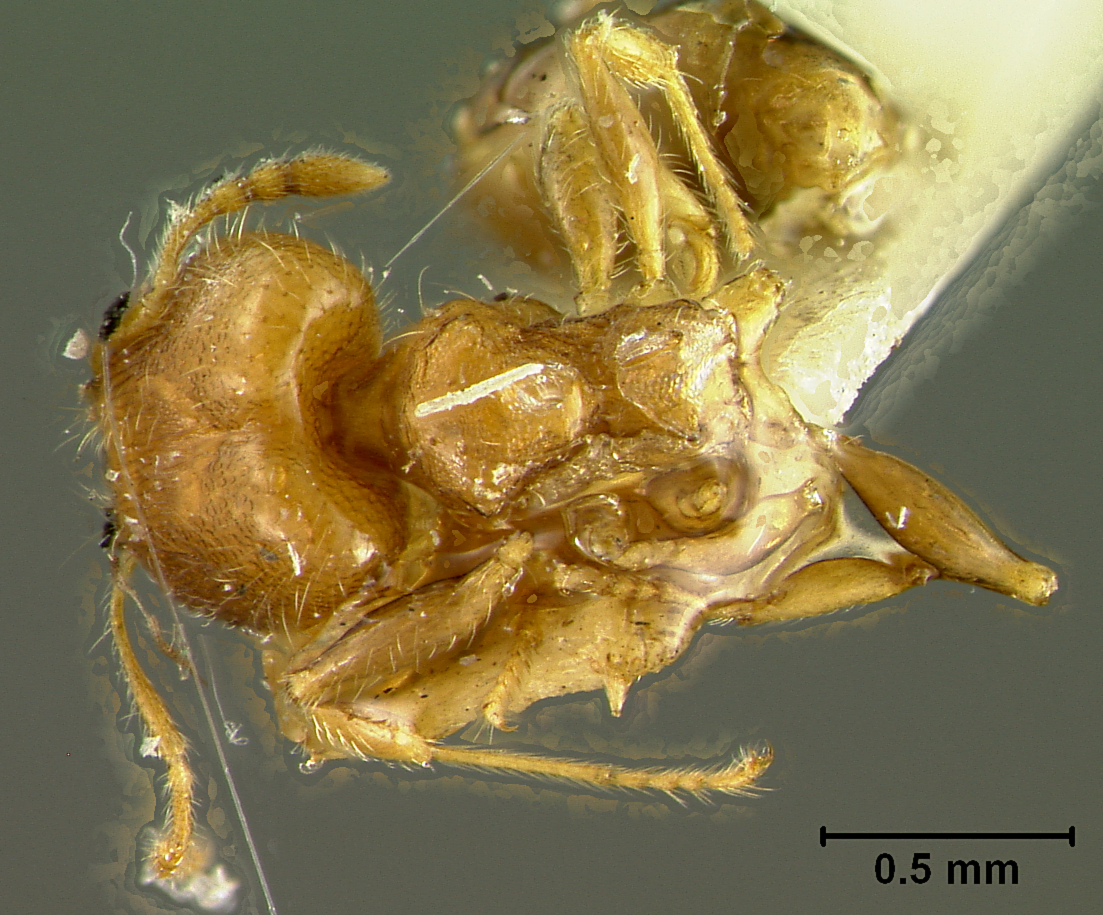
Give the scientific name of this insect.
Pheidole floridana
